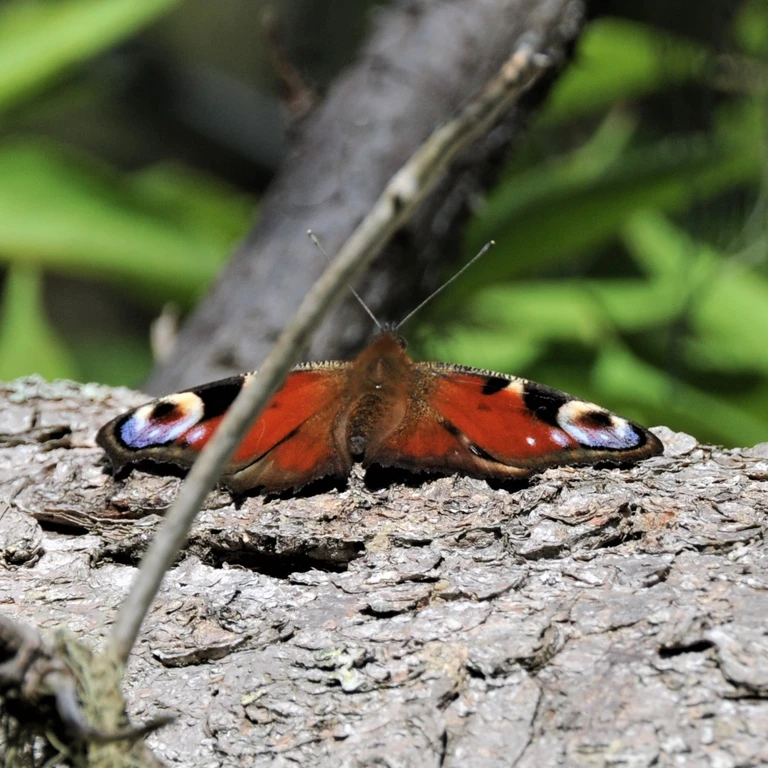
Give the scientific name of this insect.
Aglais io
